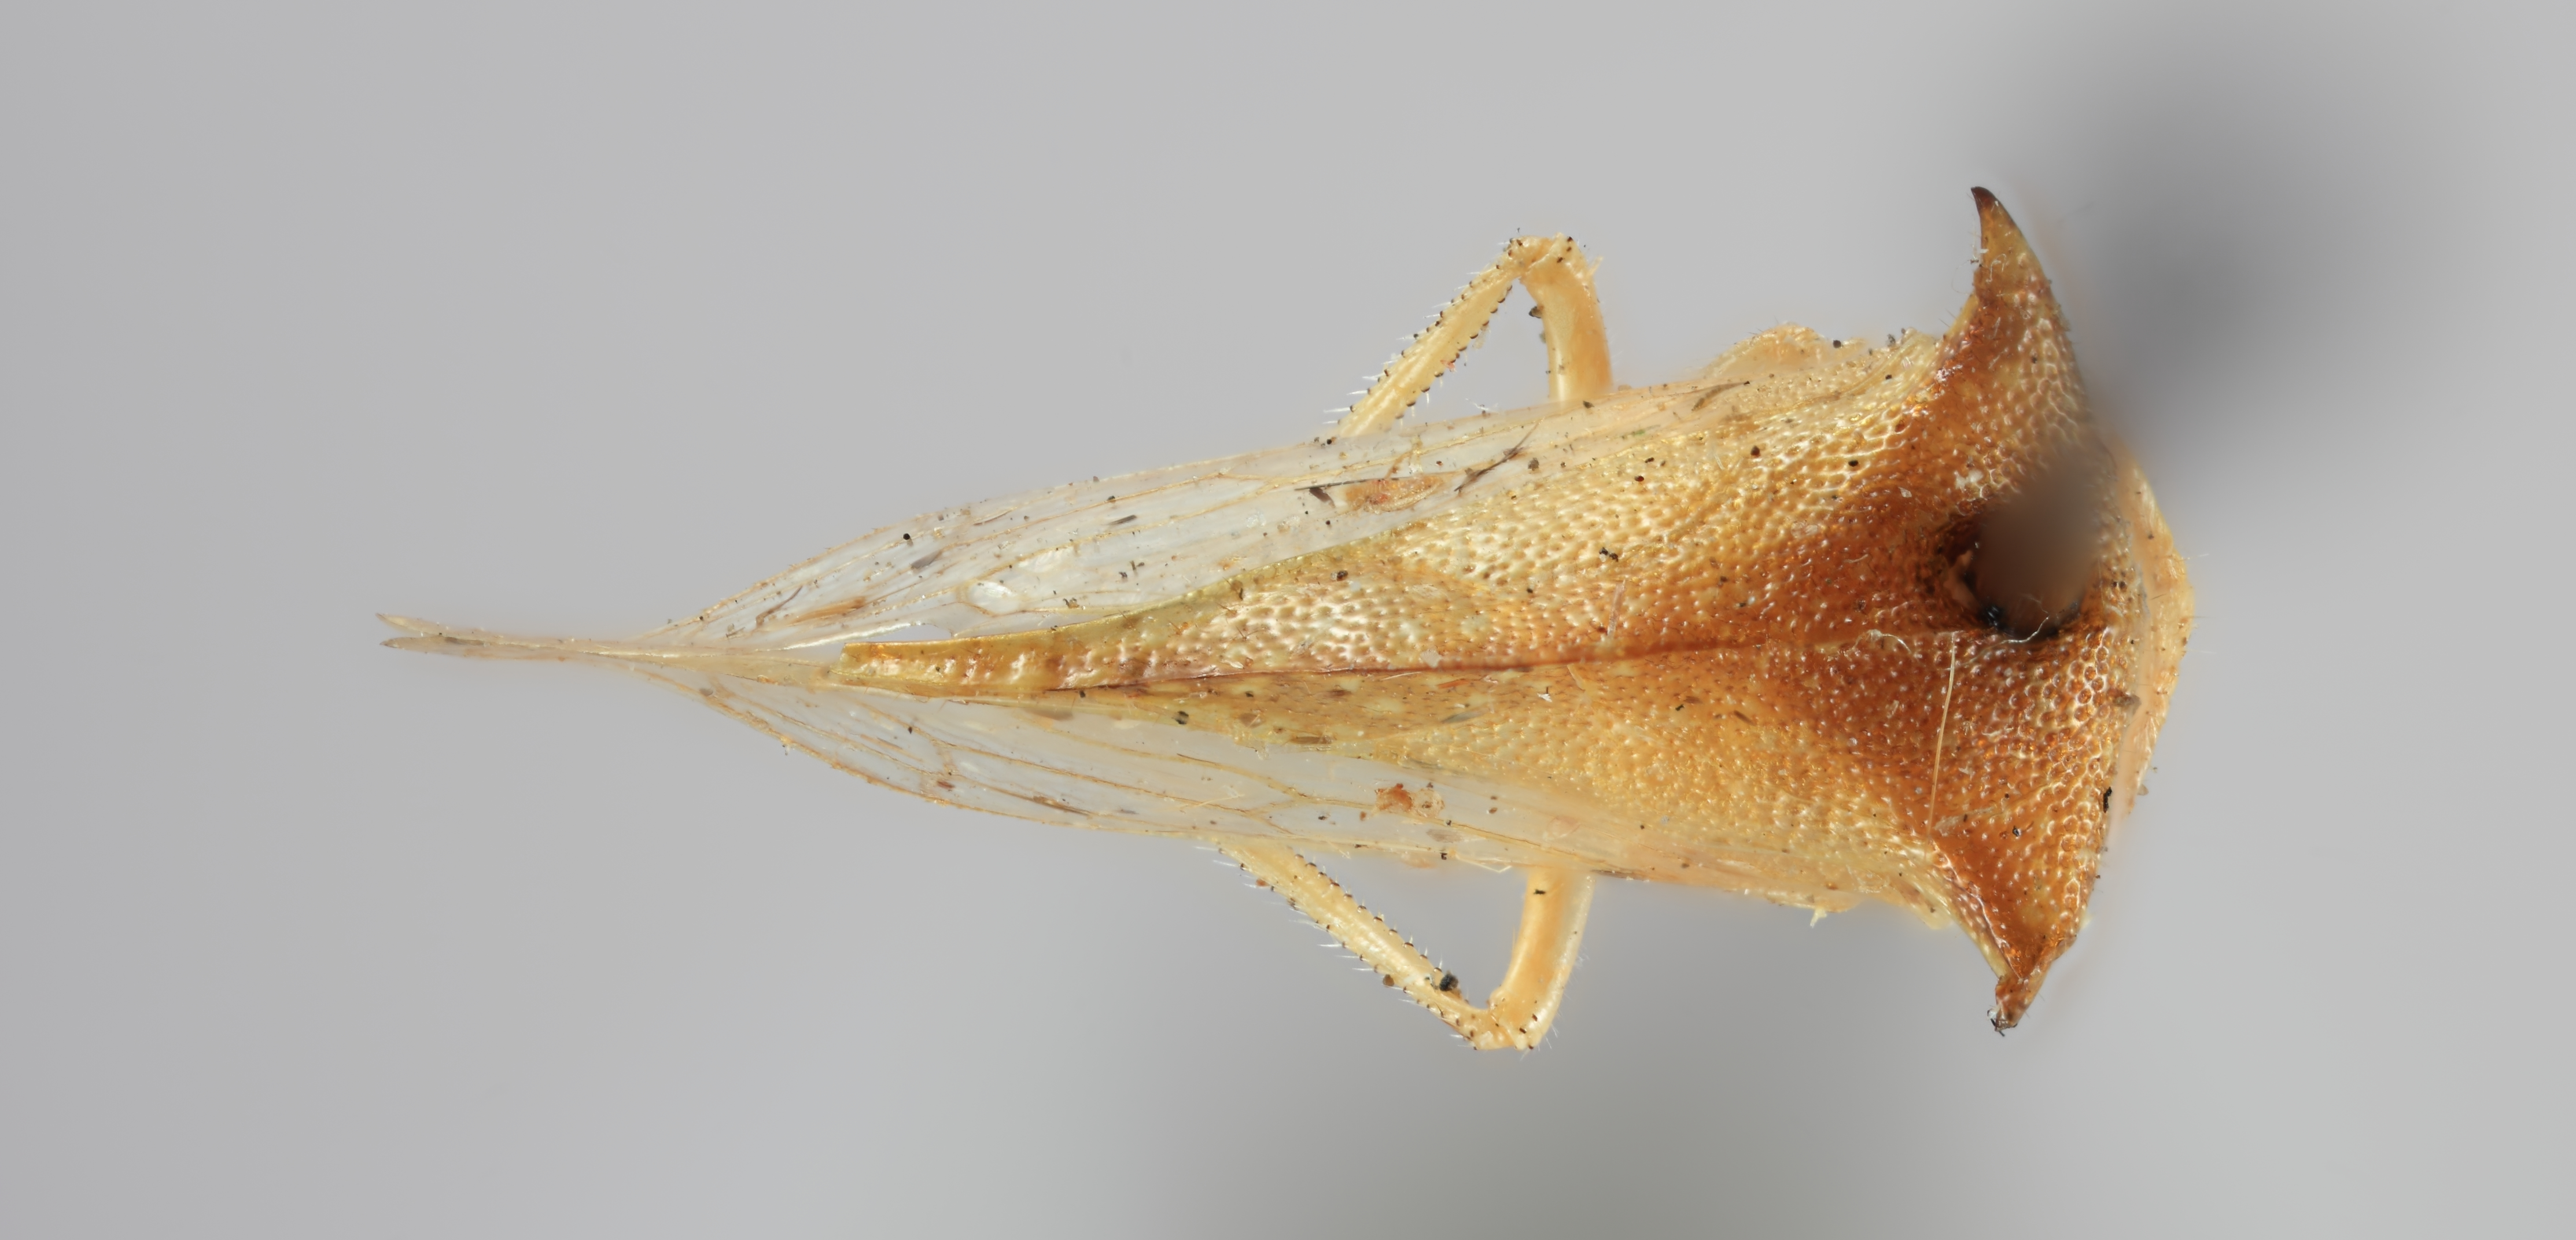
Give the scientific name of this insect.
Stictocephala tauriniformis
